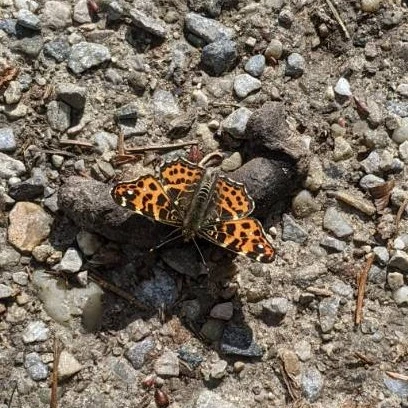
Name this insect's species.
Araschnia levana
